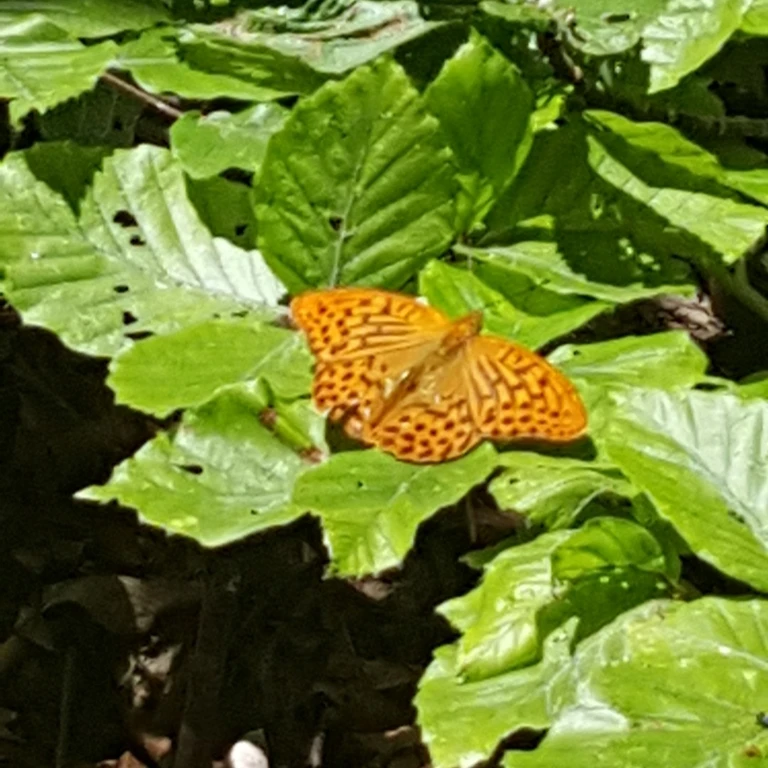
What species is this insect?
Argynnis paphia
